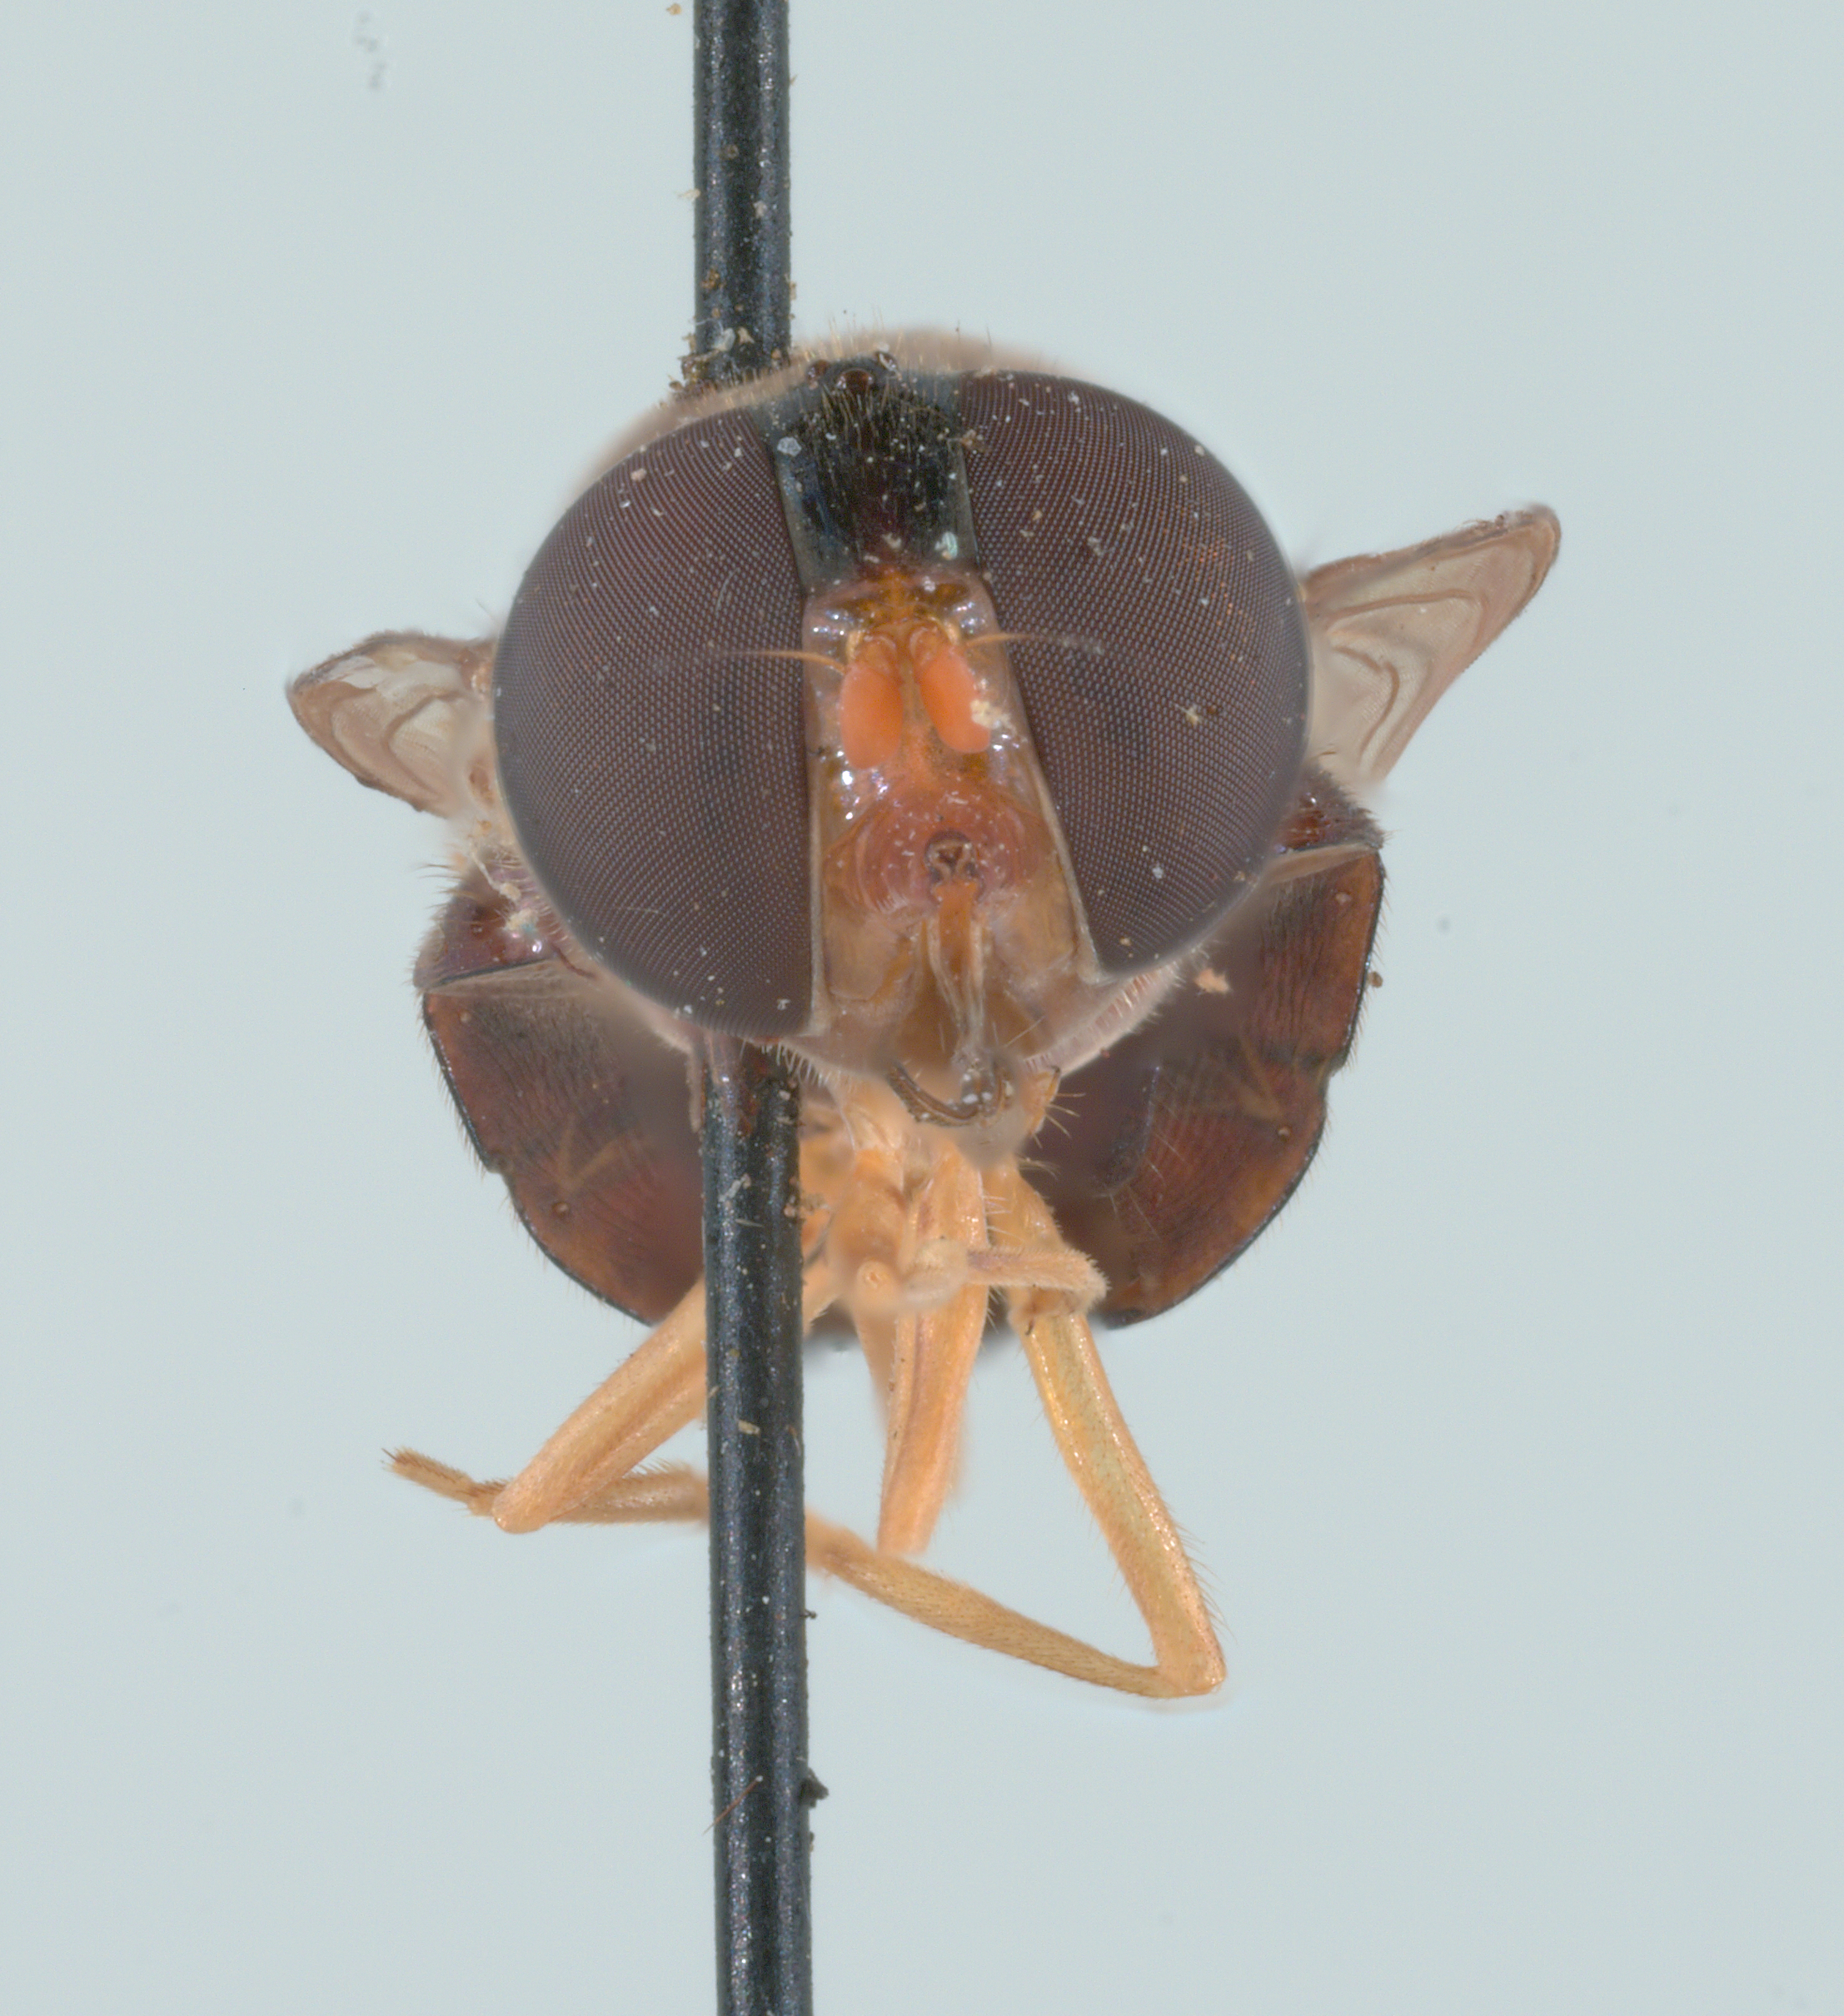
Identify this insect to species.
Rhingia caerulescens
